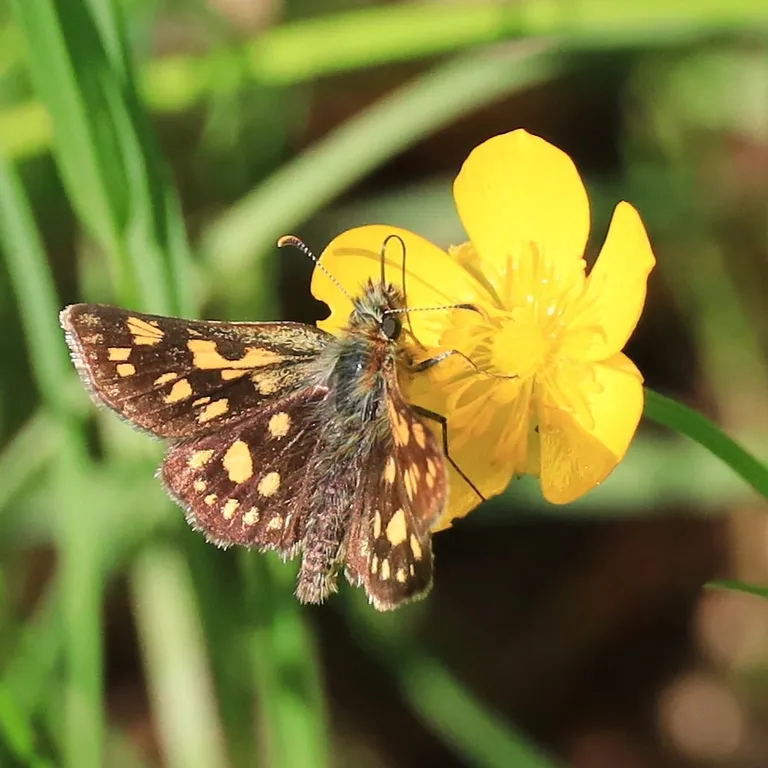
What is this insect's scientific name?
Carterocephalus palaemon
